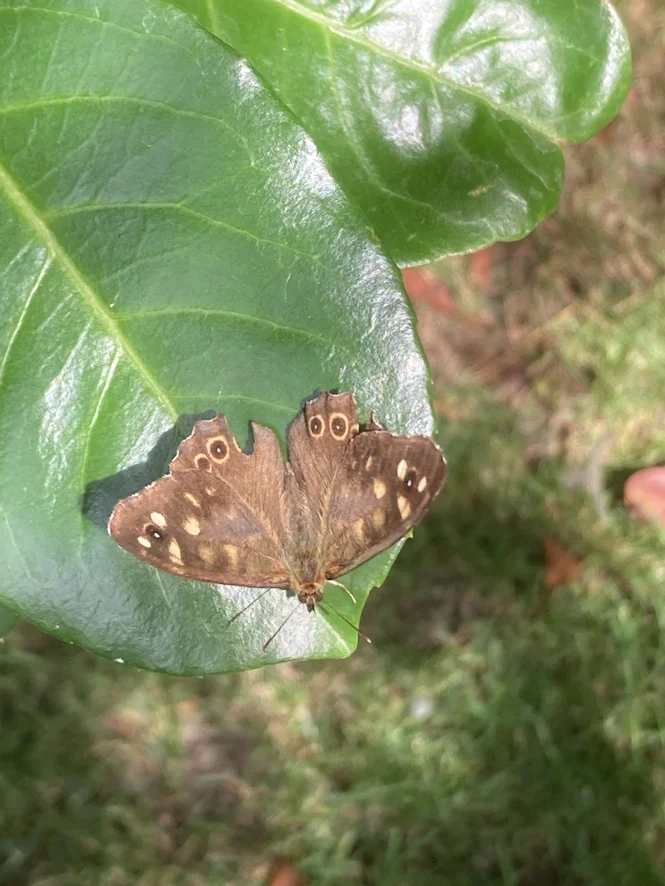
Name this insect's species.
Pararge aegeria
